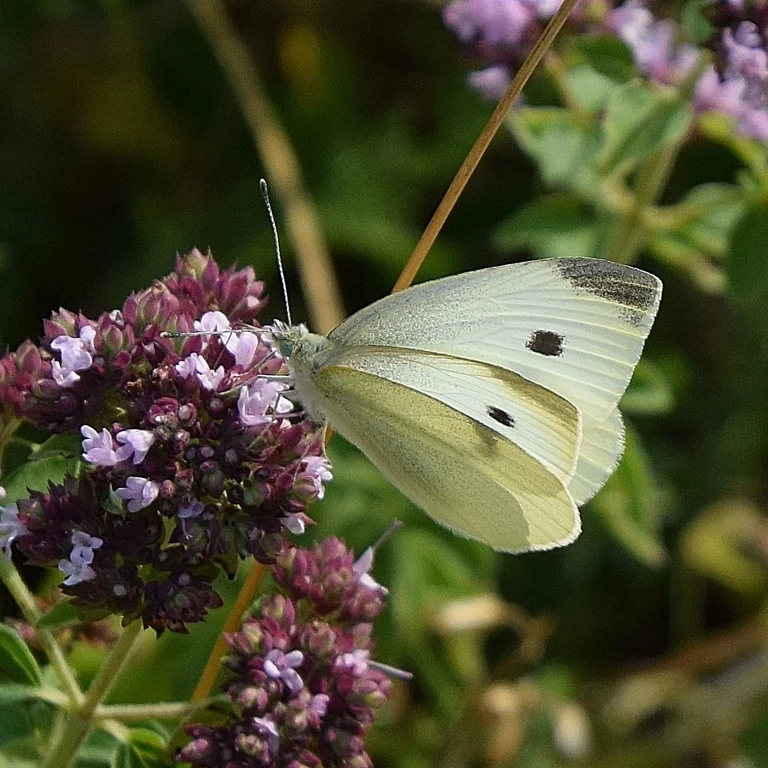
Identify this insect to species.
Pieris rapae
